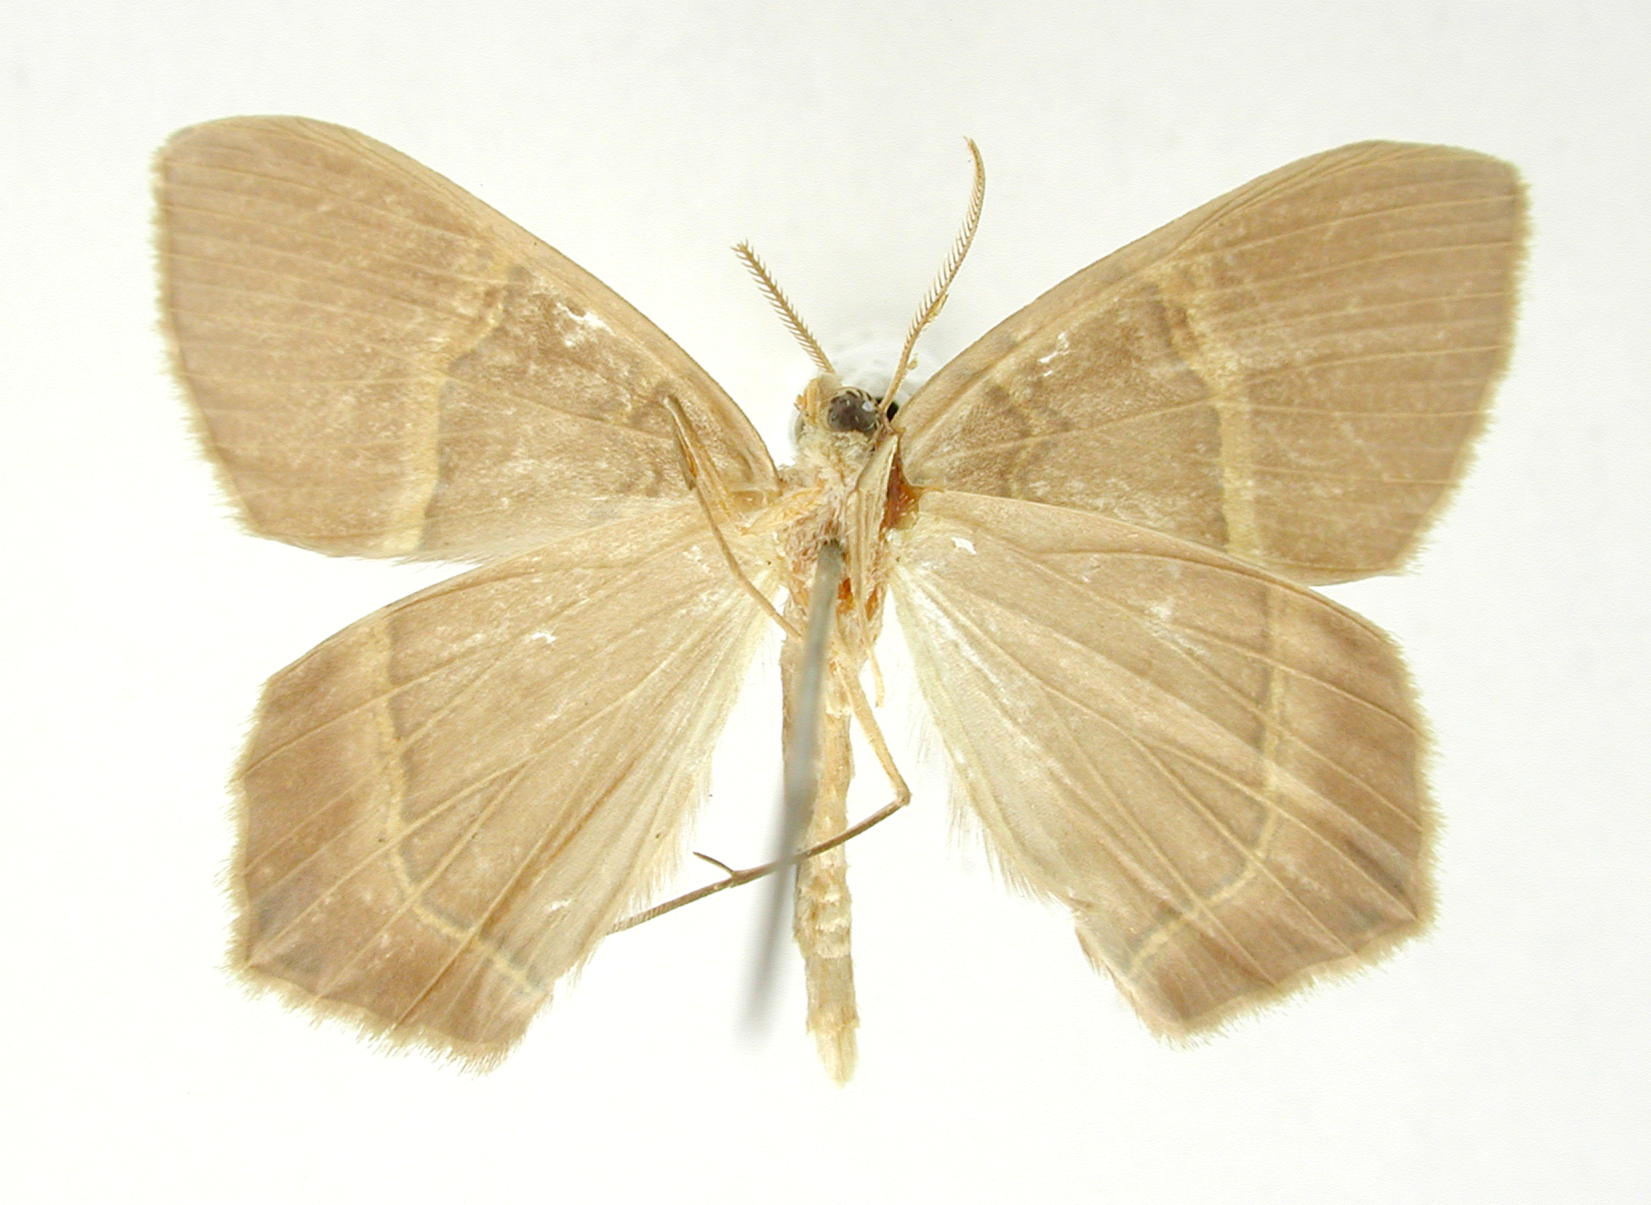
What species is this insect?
Phrygionis fratercula
